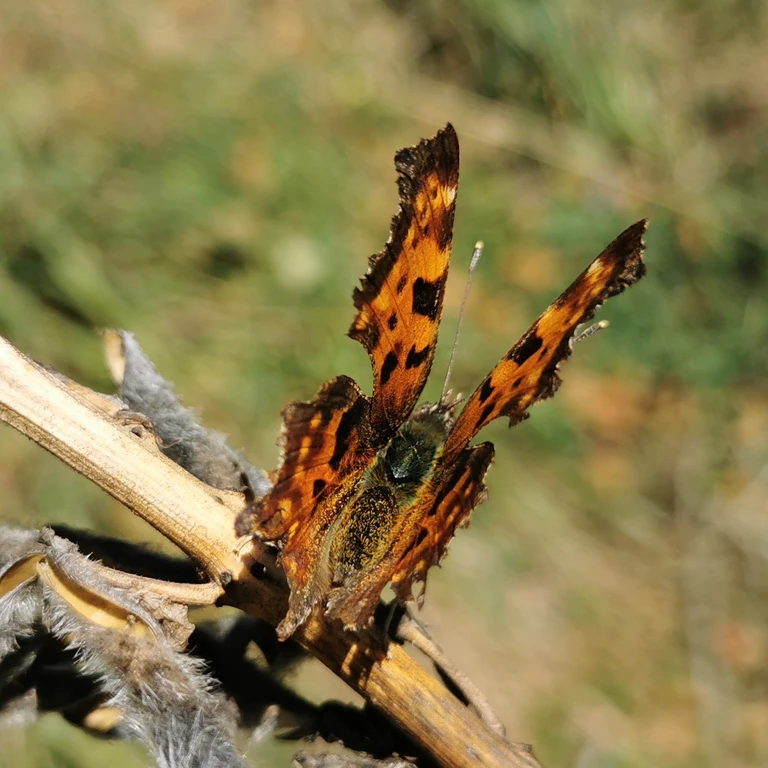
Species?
Polygonia c-album
